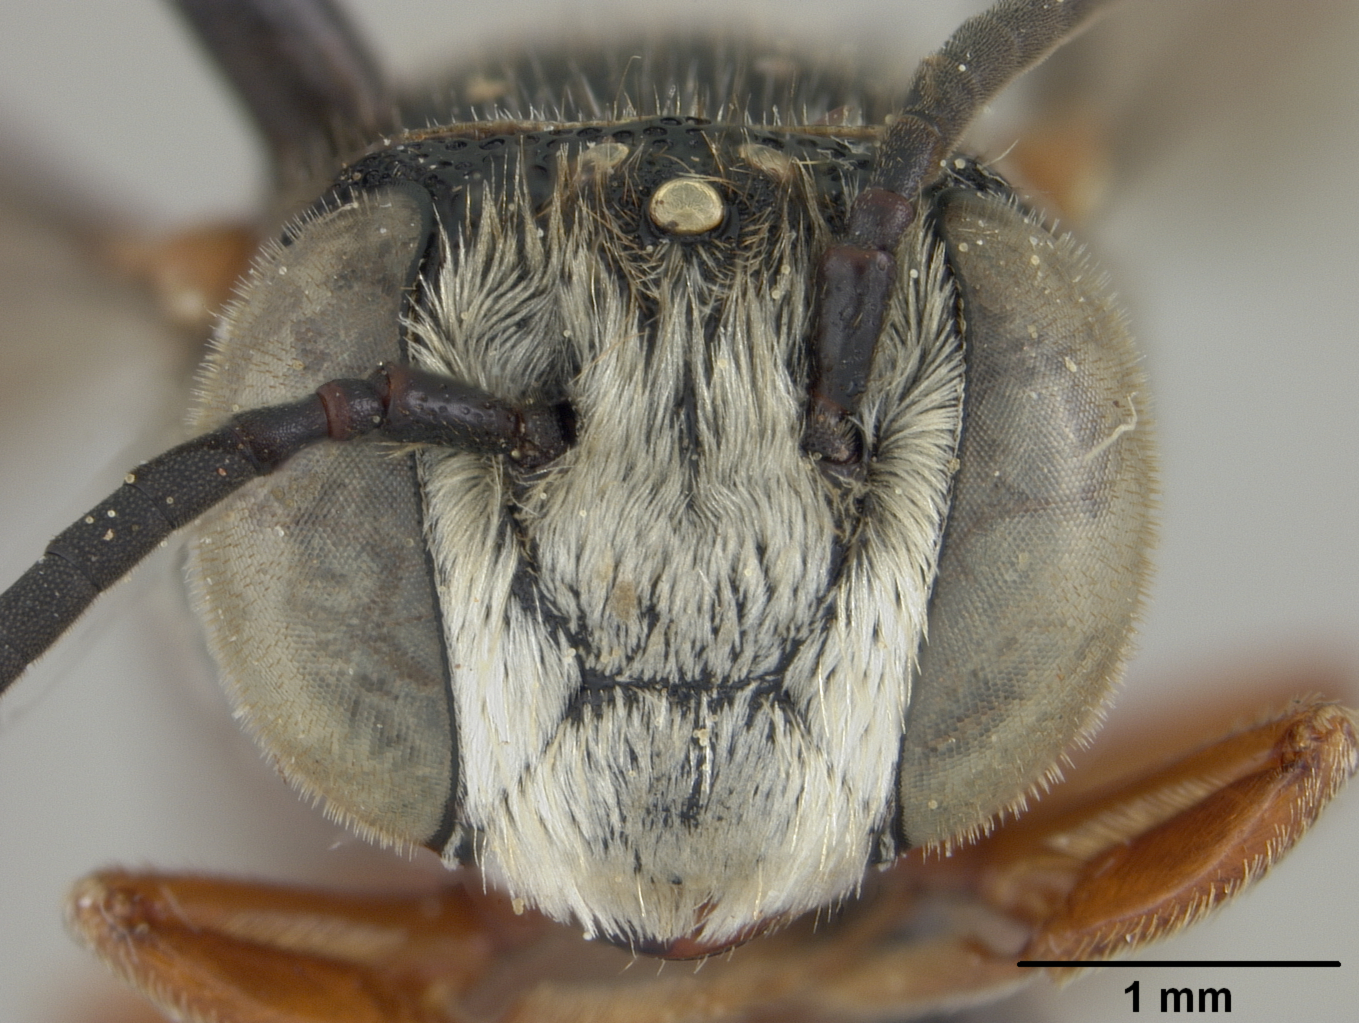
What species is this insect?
Coelioxys adani
